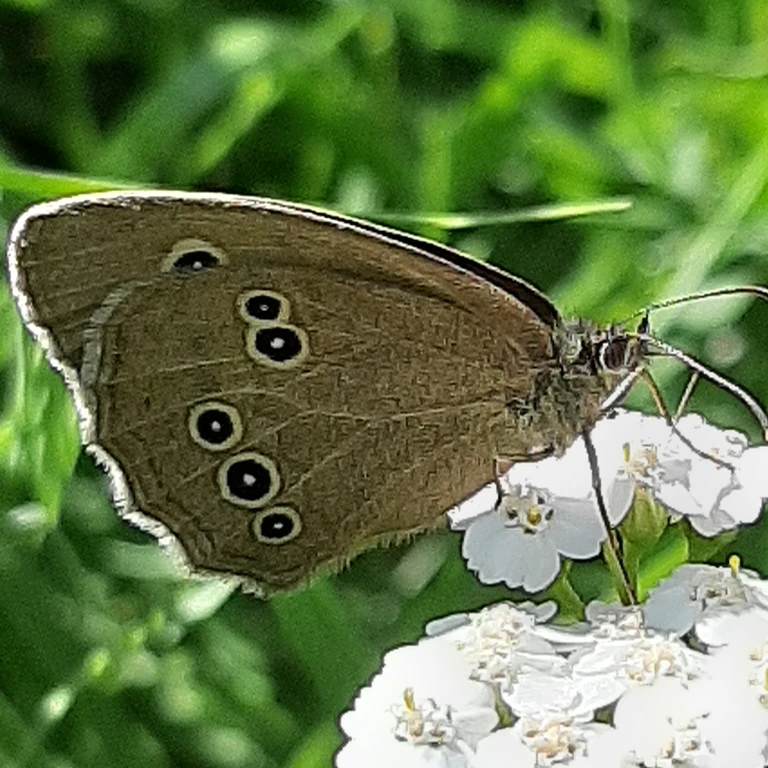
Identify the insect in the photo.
Aphantopus hyperantus
